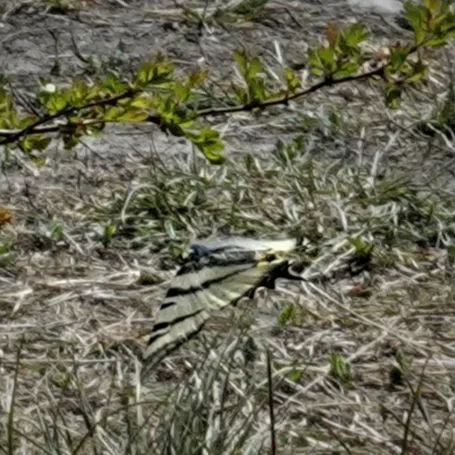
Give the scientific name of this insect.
Iphiclides podalirius
